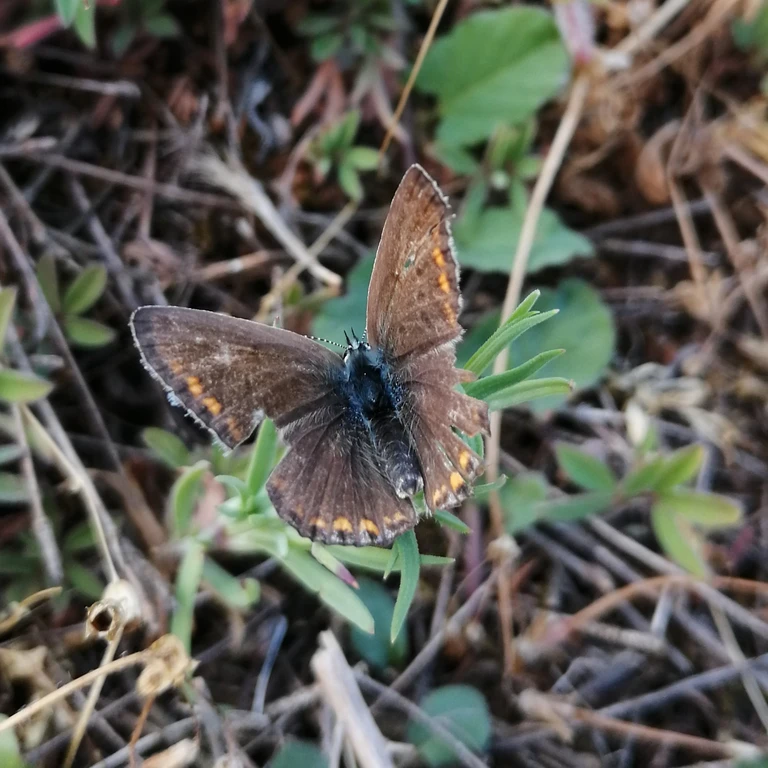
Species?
Polyommatus icarus
